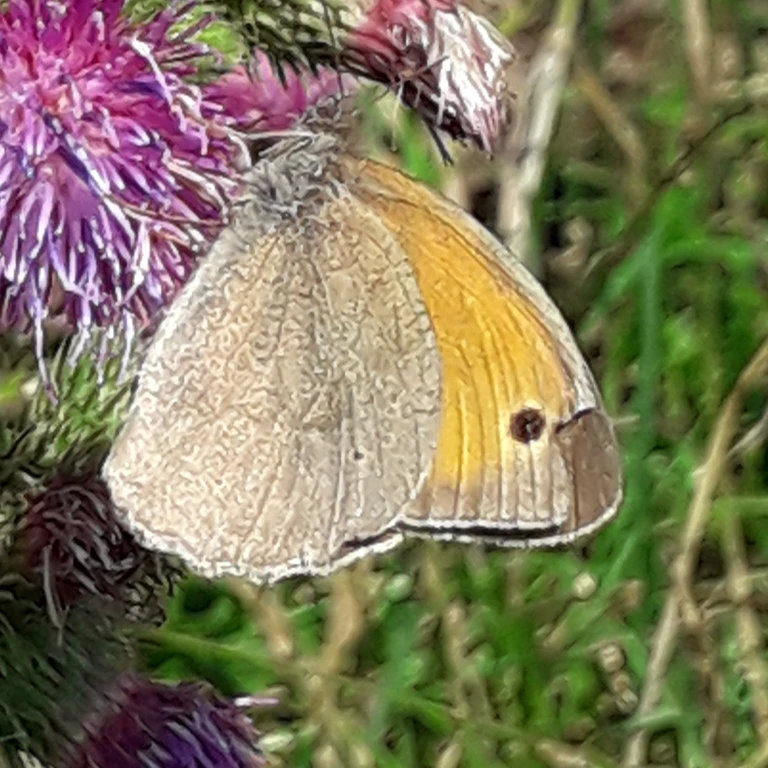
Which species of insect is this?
Maniola jurtina
